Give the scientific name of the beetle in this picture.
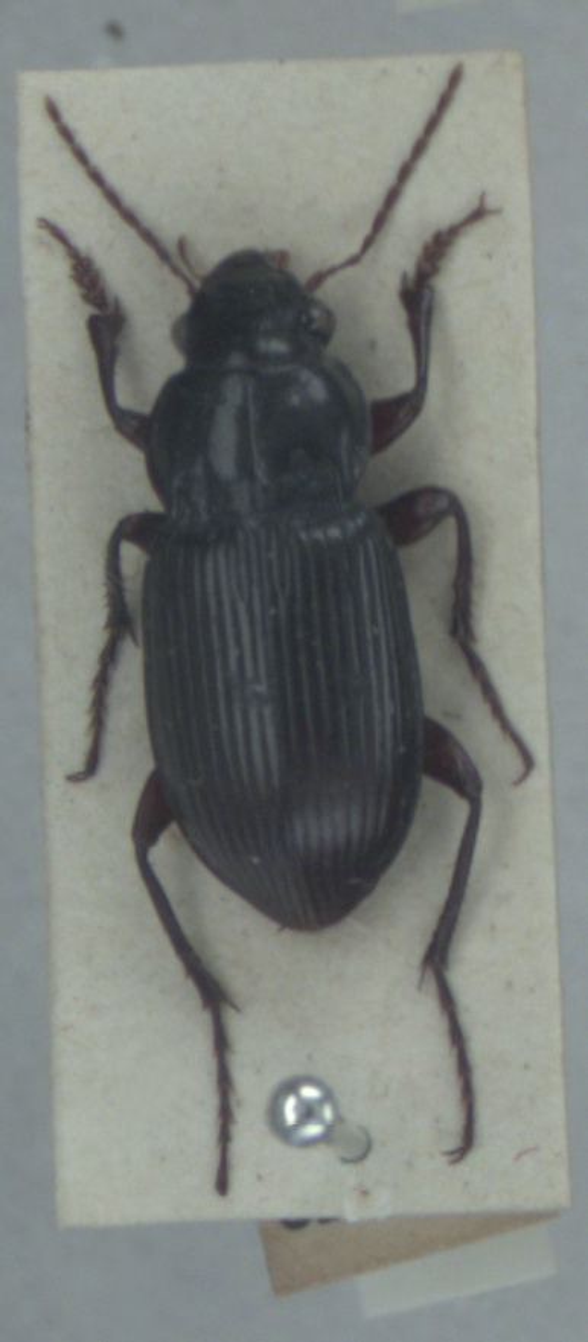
Amara aulica
